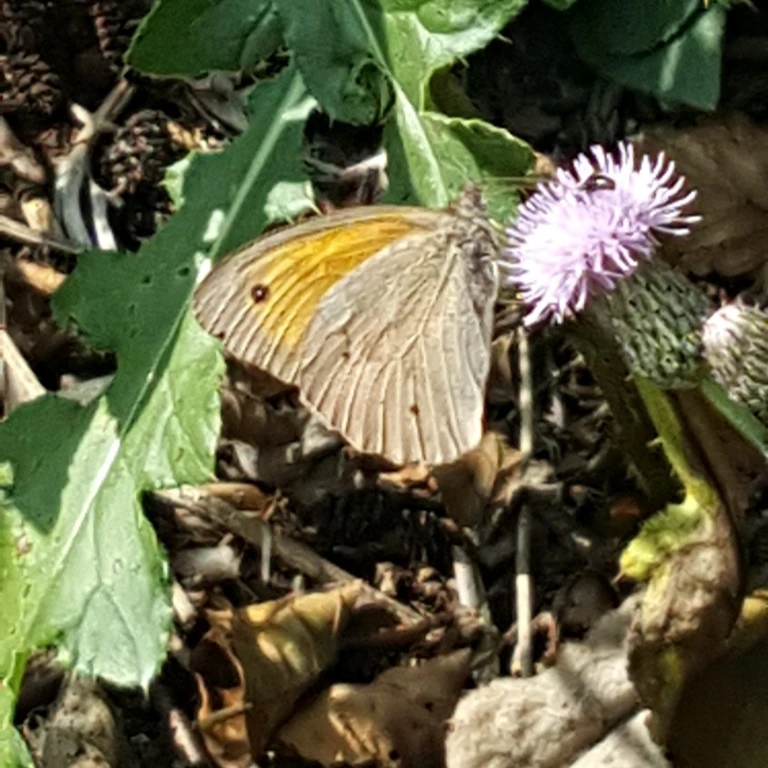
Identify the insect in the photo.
Maniola jurtina
